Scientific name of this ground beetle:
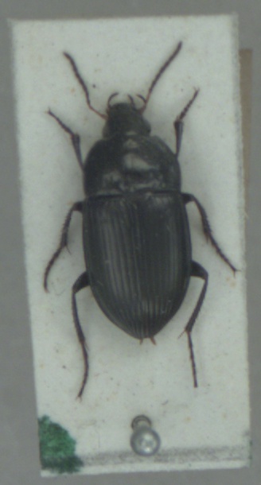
Amara ovata
